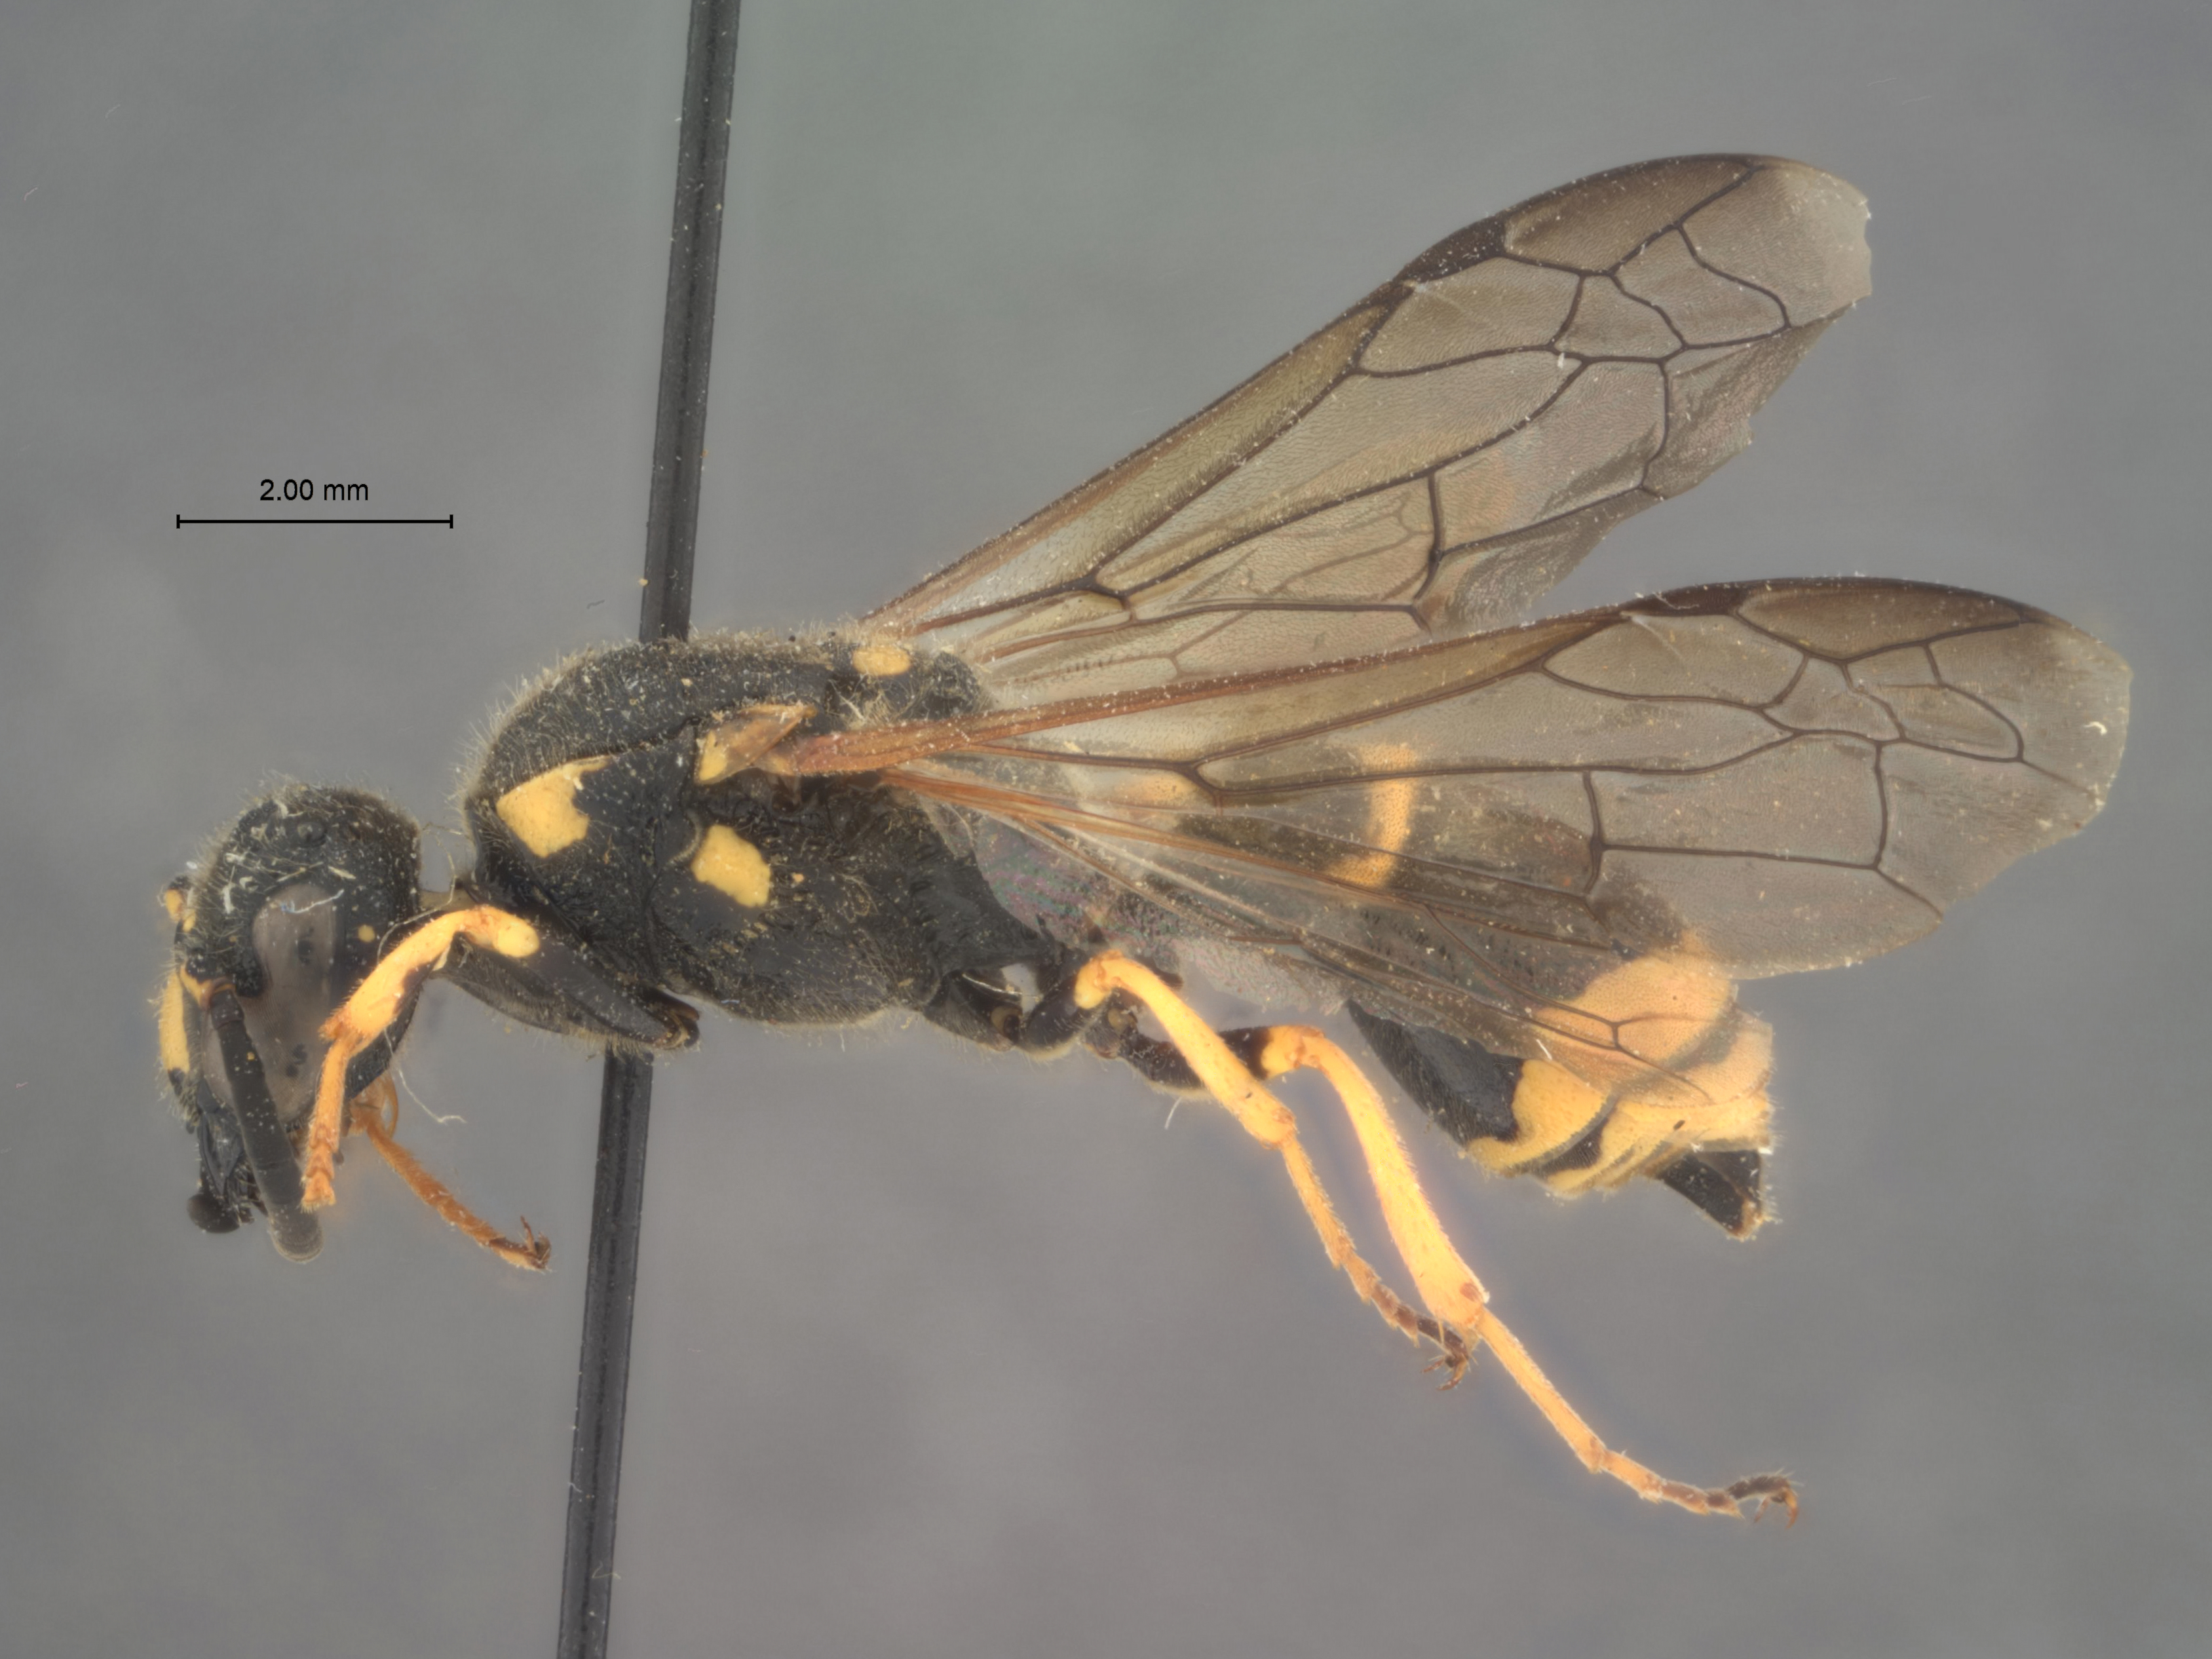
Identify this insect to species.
Vespa crassicornis
